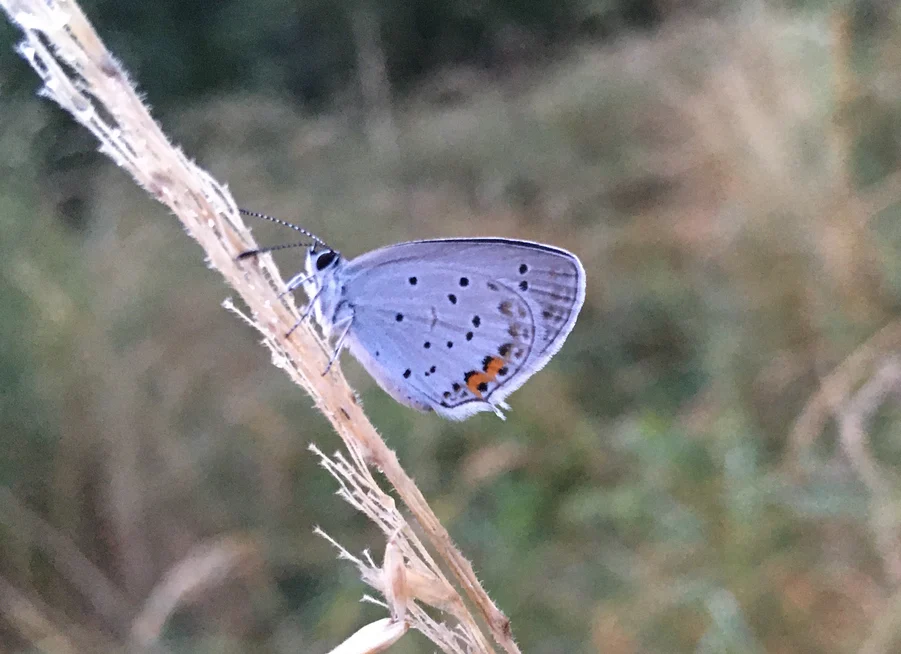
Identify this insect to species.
Cupido argiades (also Elkalyce argiades)
